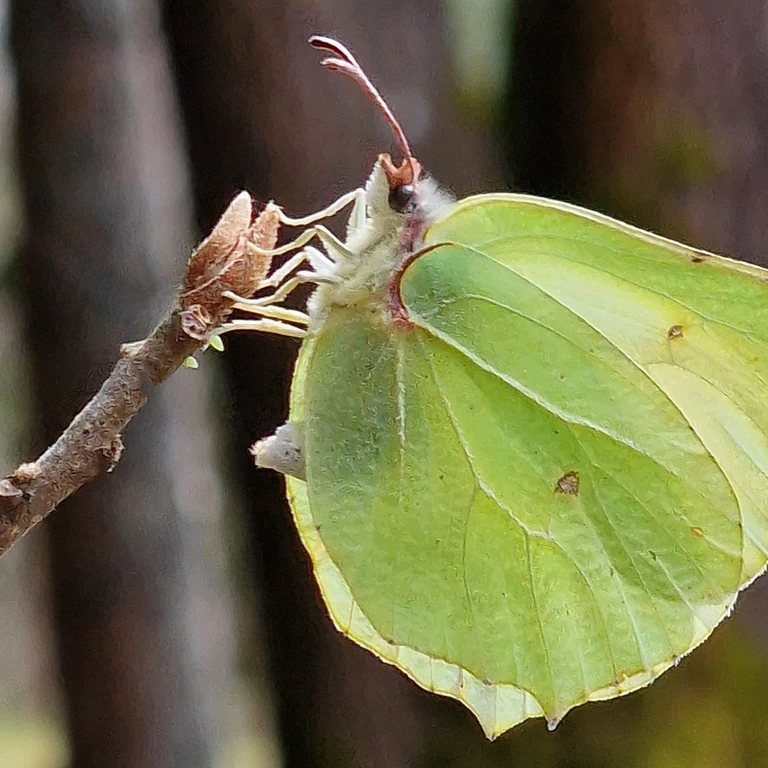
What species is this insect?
Gonepteryx rhamni
